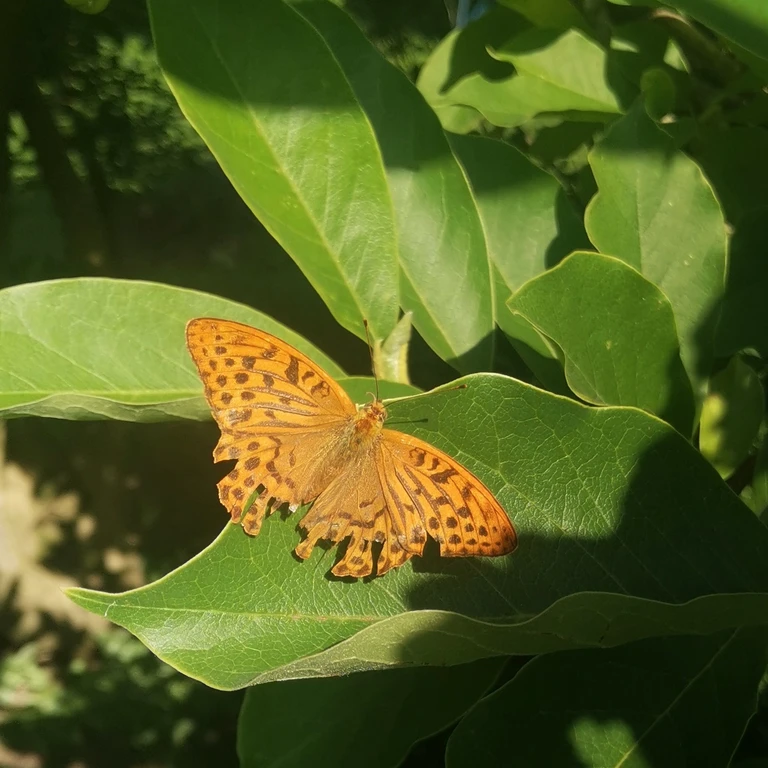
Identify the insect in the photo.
Argynnis paphia
